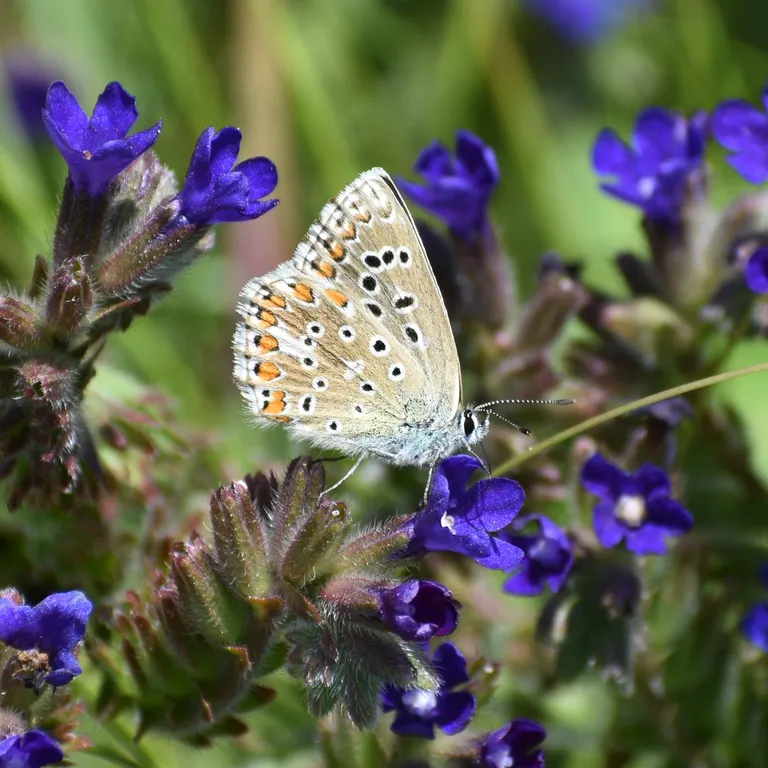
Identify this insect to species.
Lysandra bellargus
